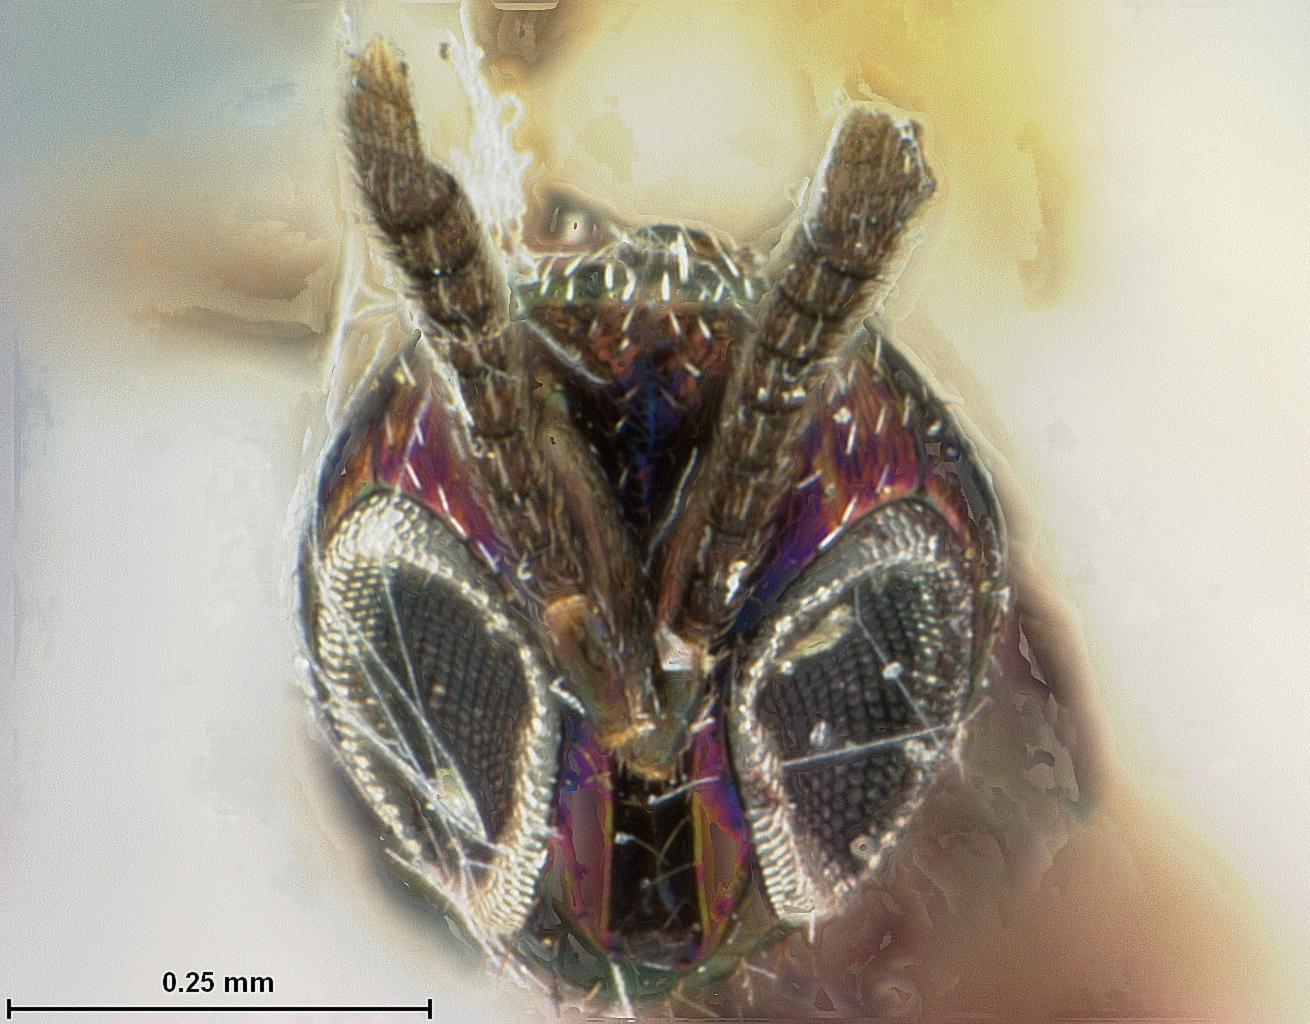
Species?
Eupelmus dryophantae
